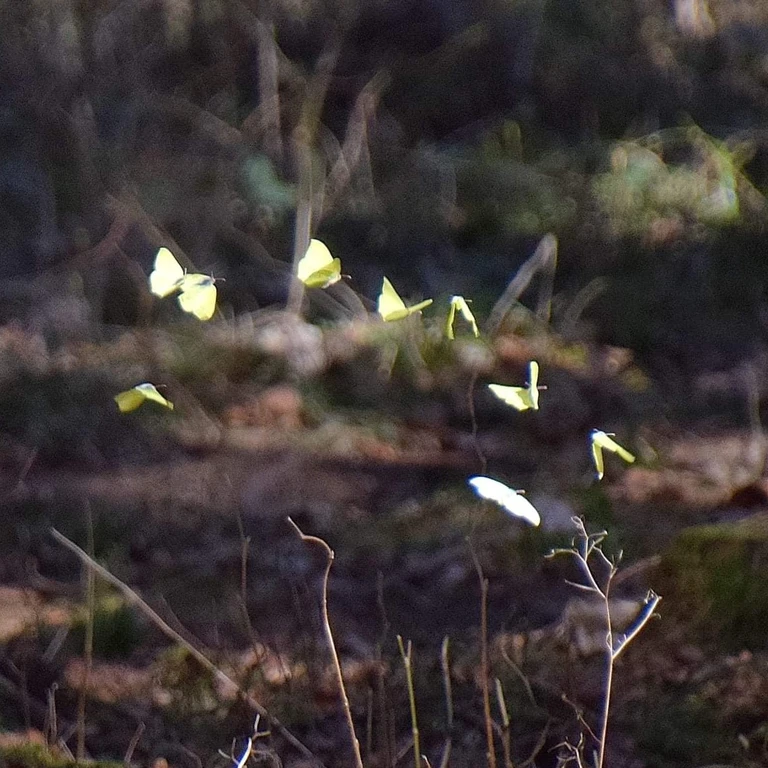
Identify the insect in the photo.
Gonepteryx rhamni
